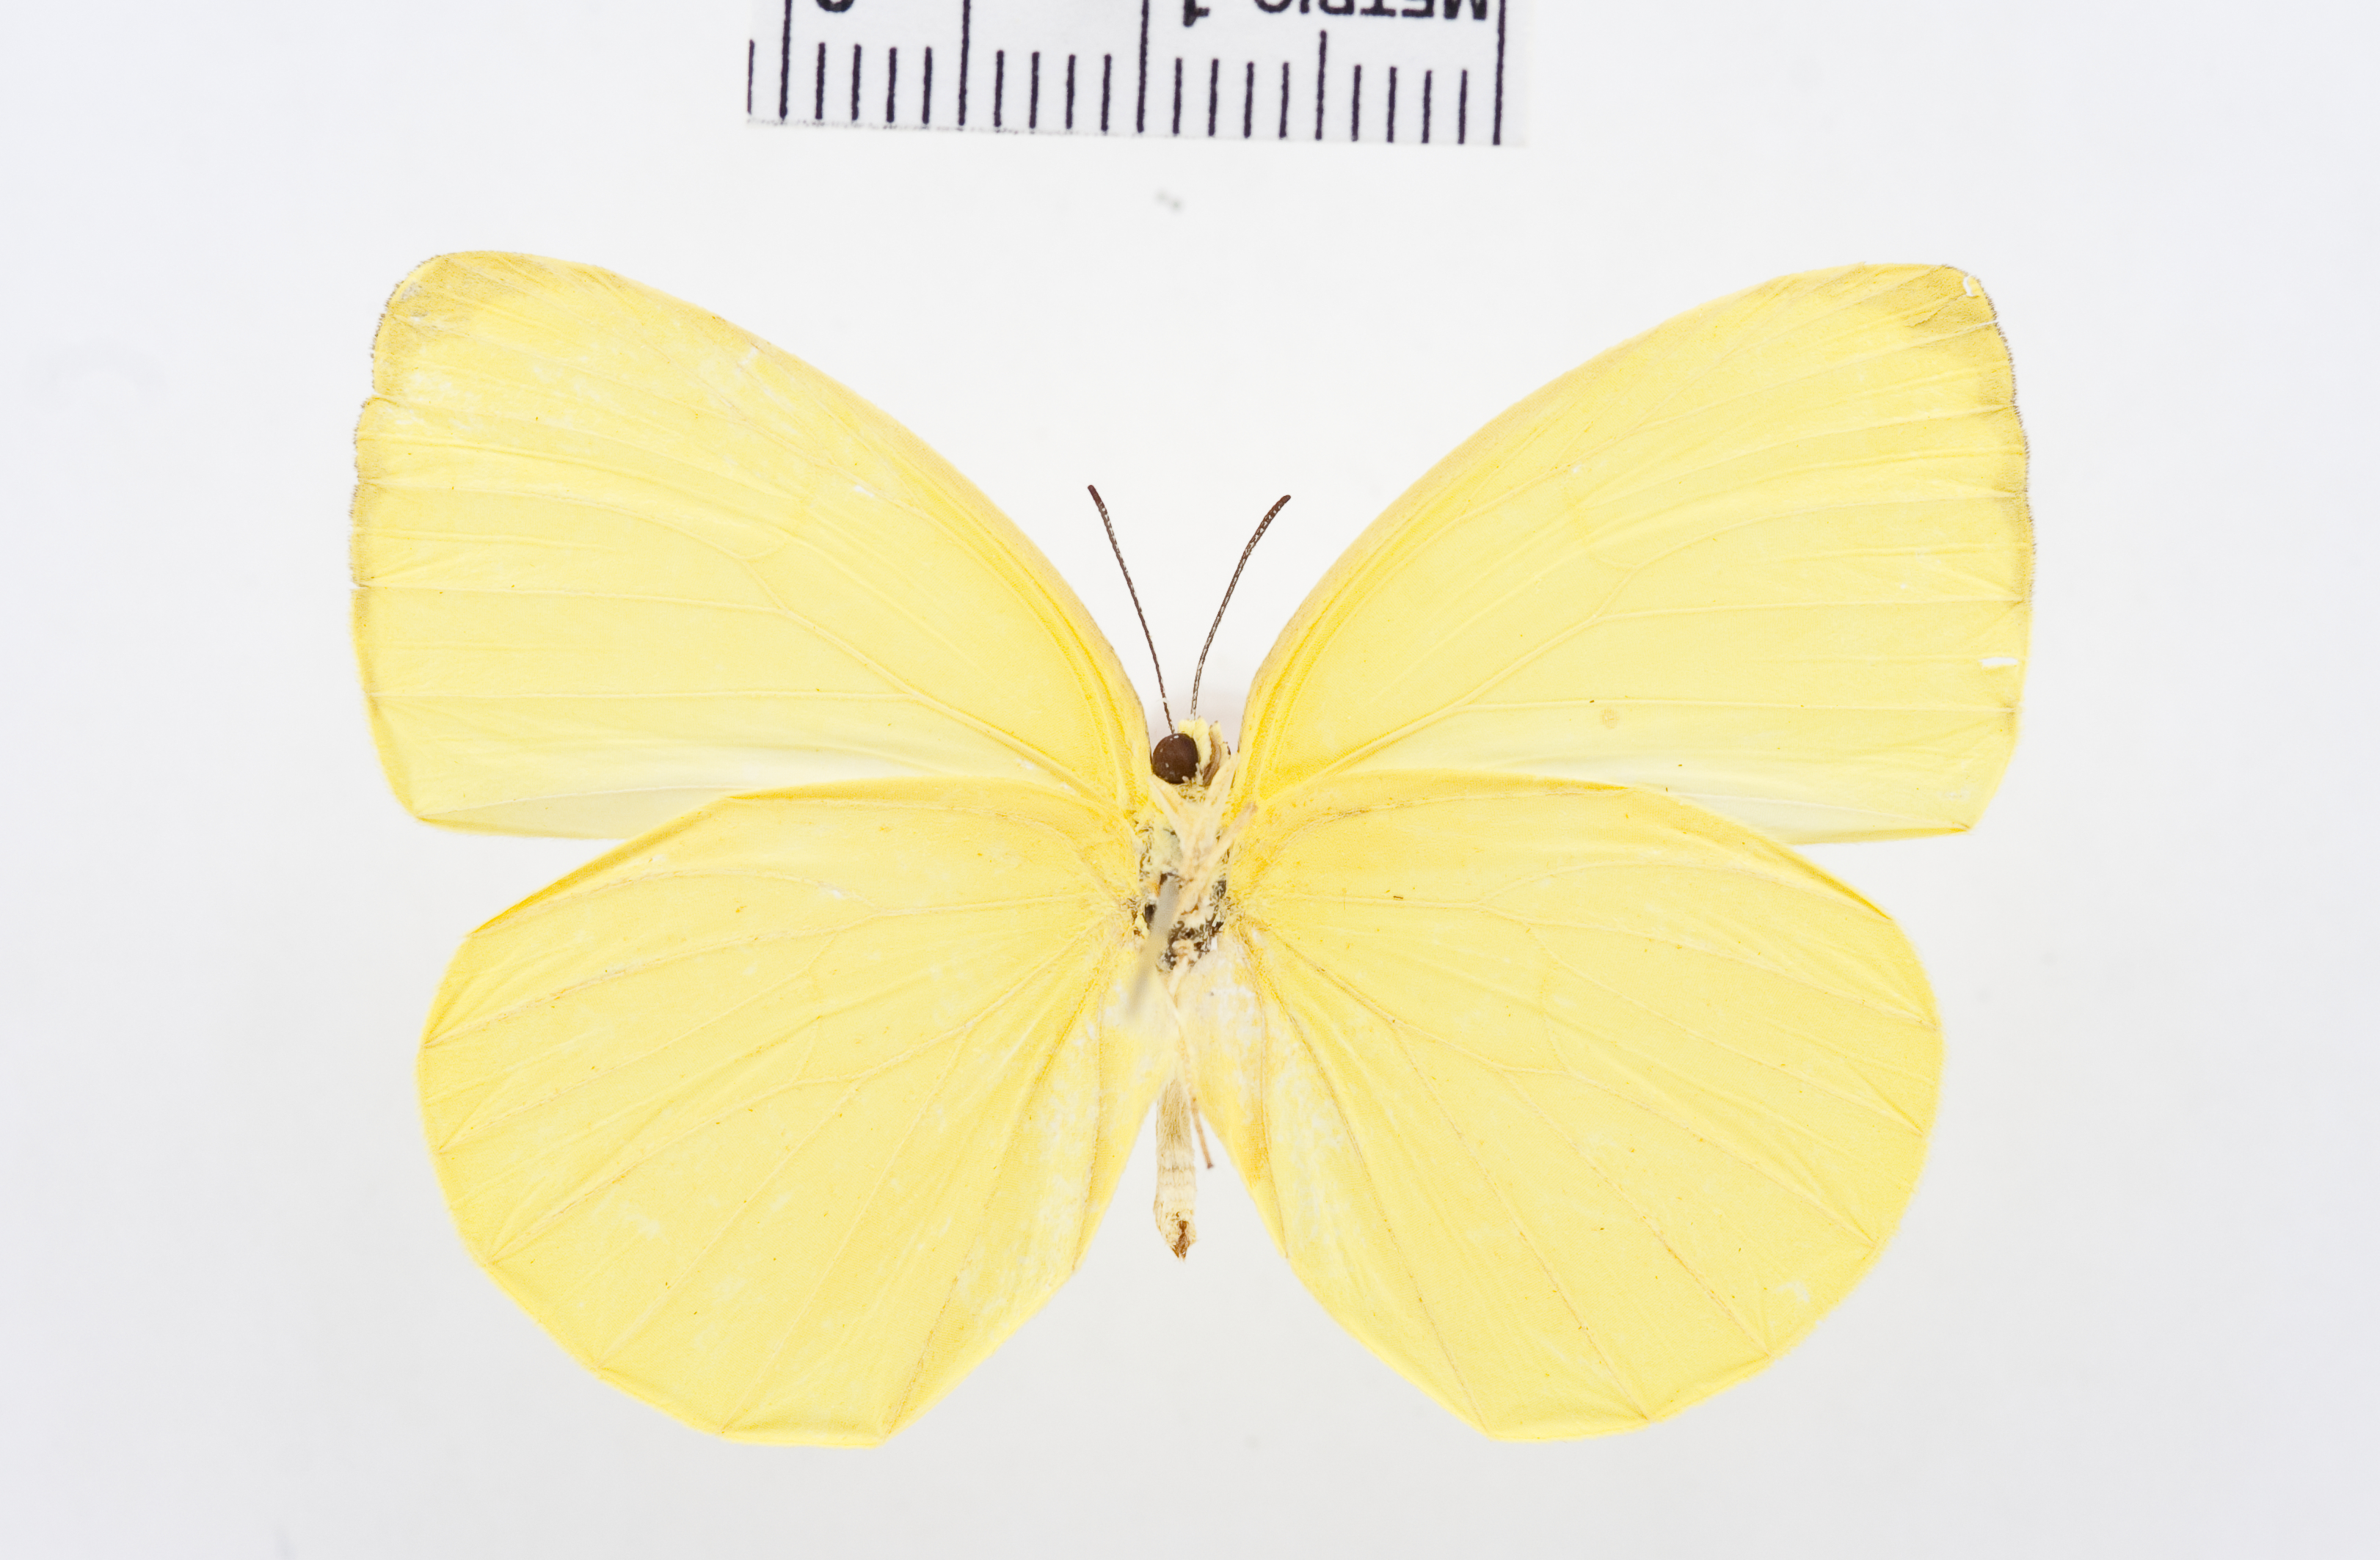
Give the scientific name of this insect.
Gandaca butyrosa
